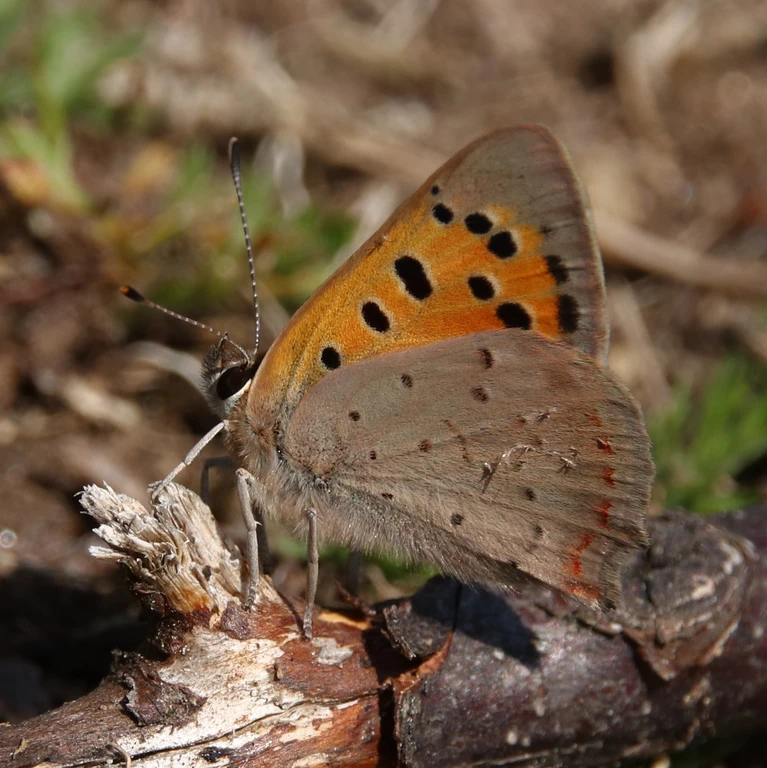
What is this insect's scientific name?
Lycaena phlaeas
